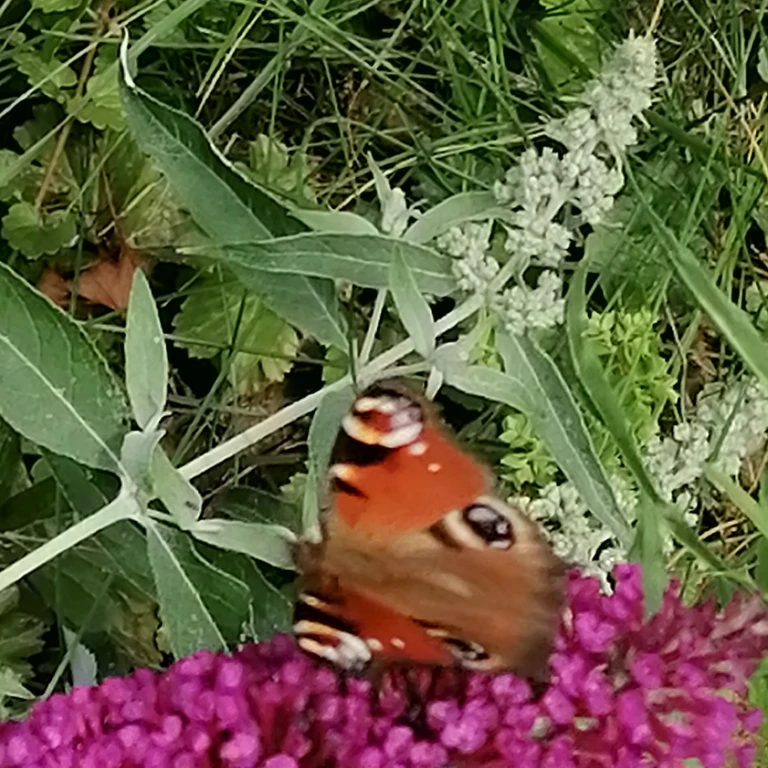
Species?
Aglais io
